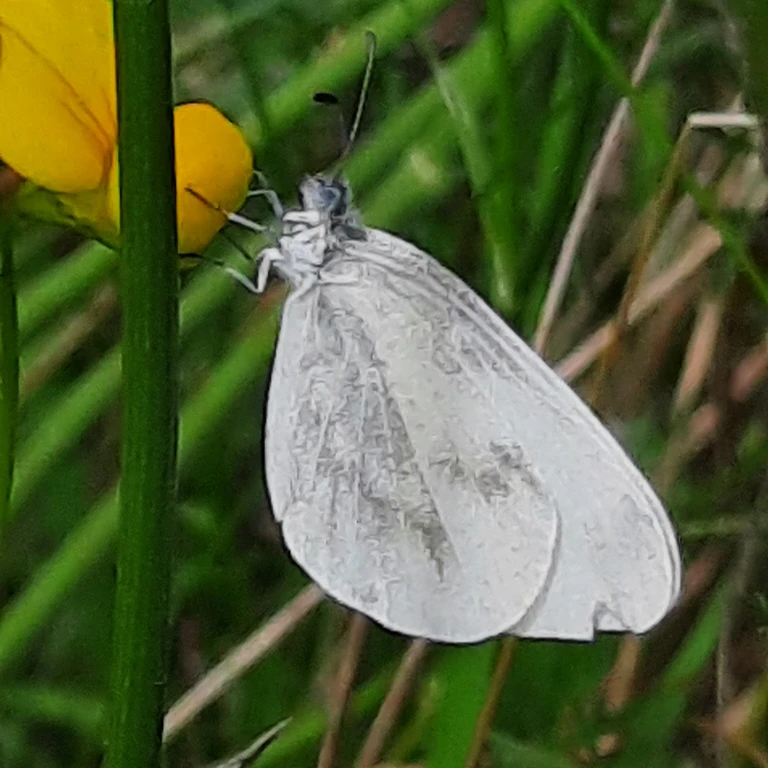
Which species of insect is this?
Leptidea sinapis/juvernica
